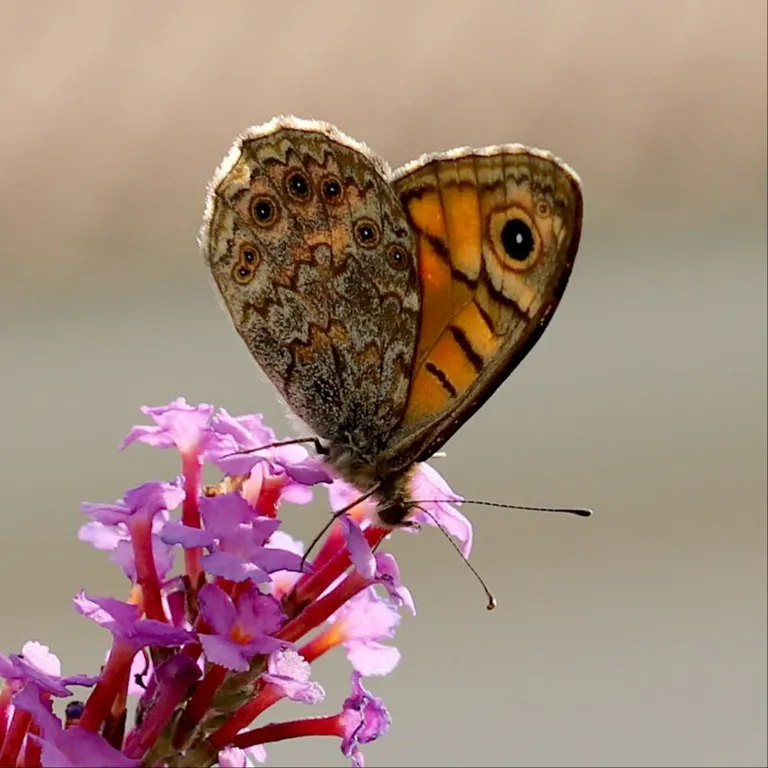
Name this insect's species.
Lasiommata megera (also Pararge megera)
